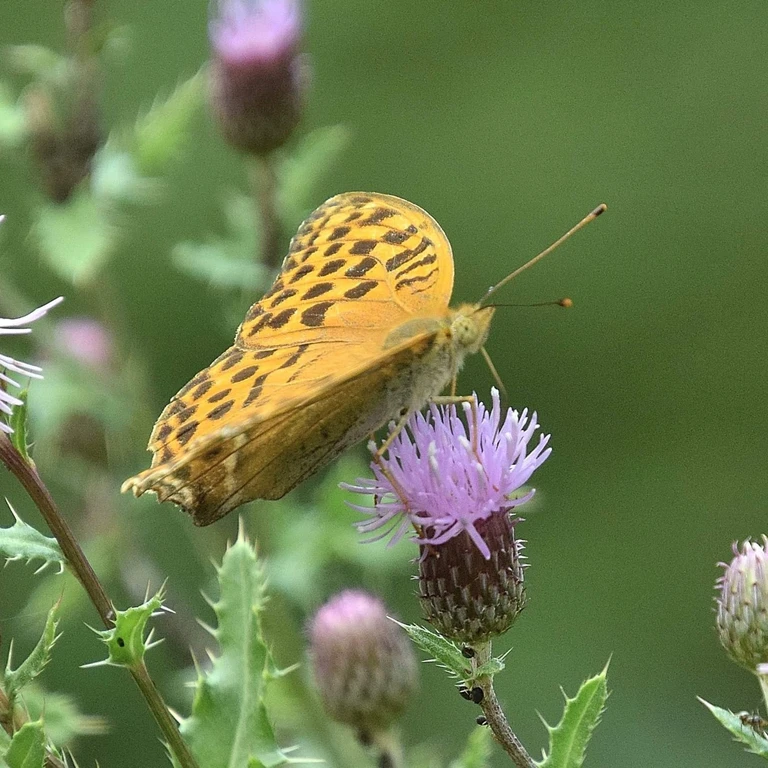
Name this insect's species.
Argynnis paphia
